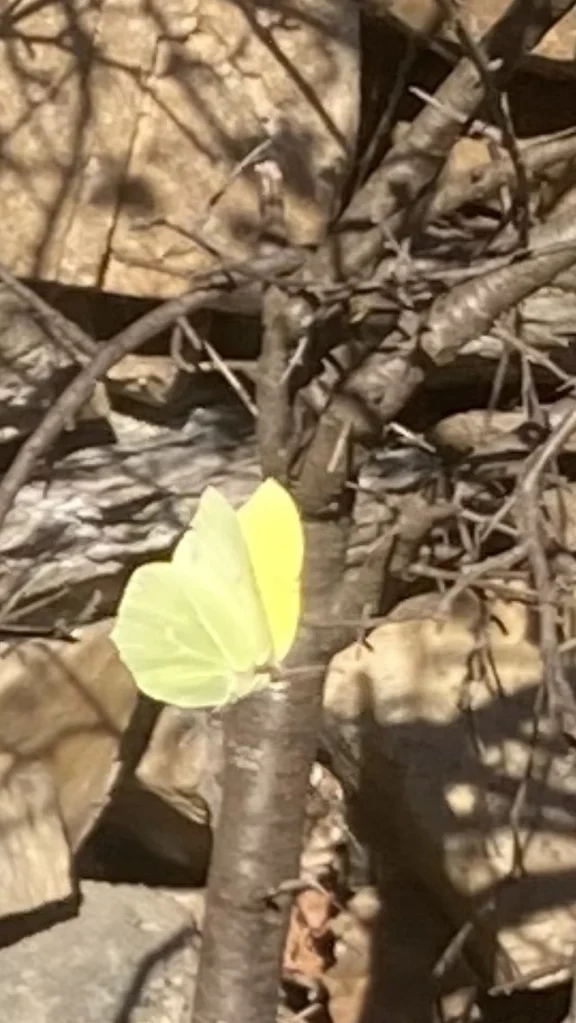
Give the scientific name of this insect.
Gonepteryx rhamni
